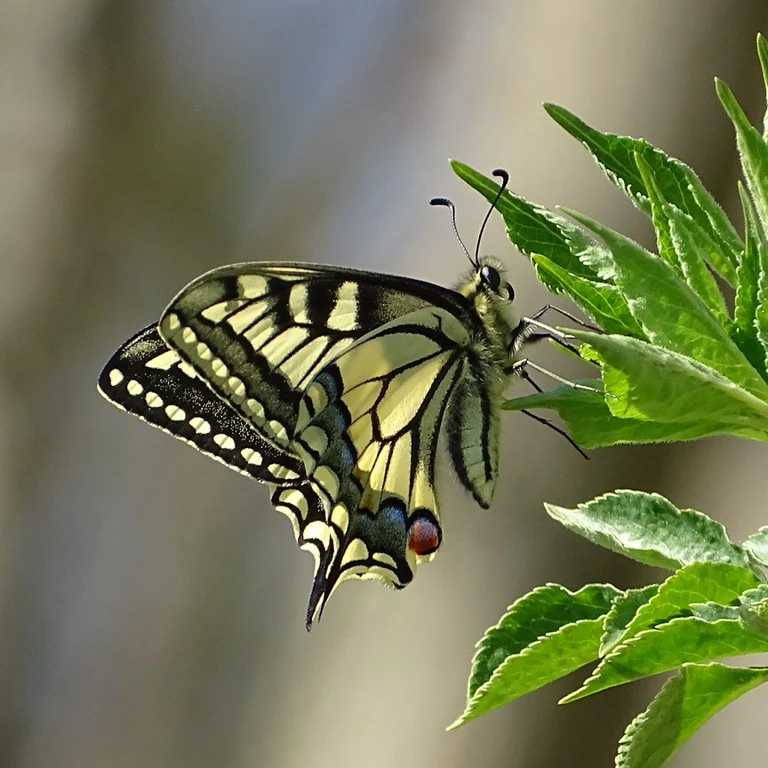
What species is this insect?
Papilio machaon
